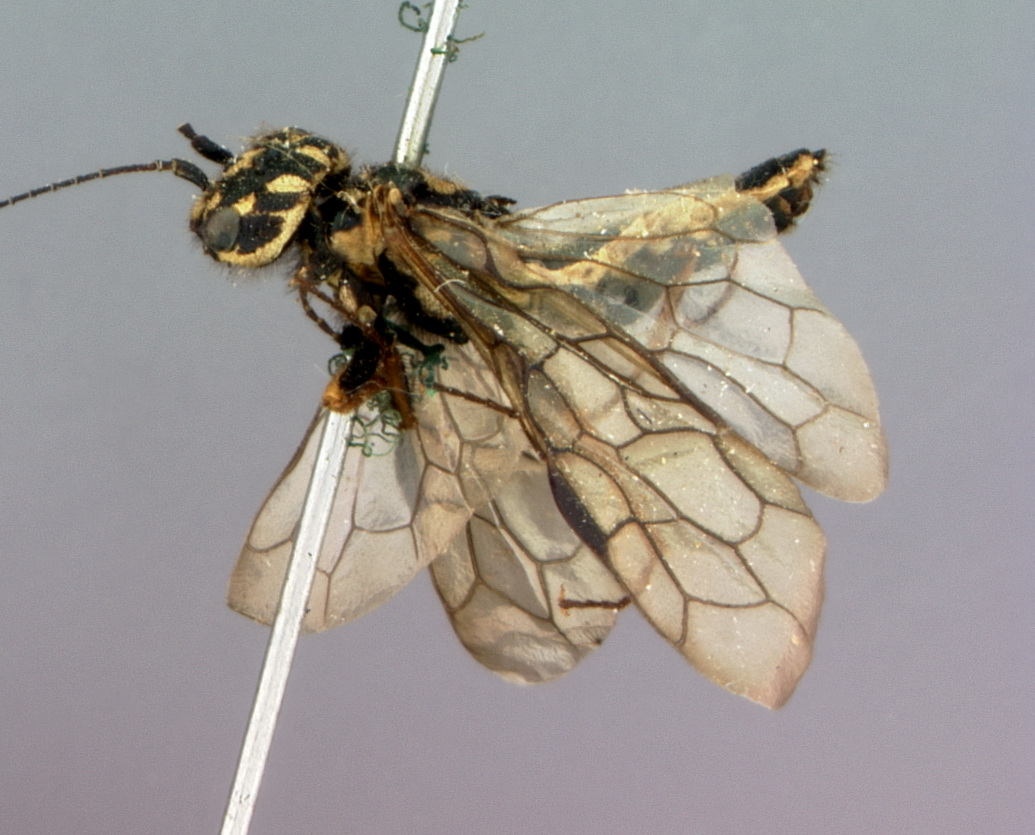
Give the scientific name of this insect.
Itycorsia kincaidi
